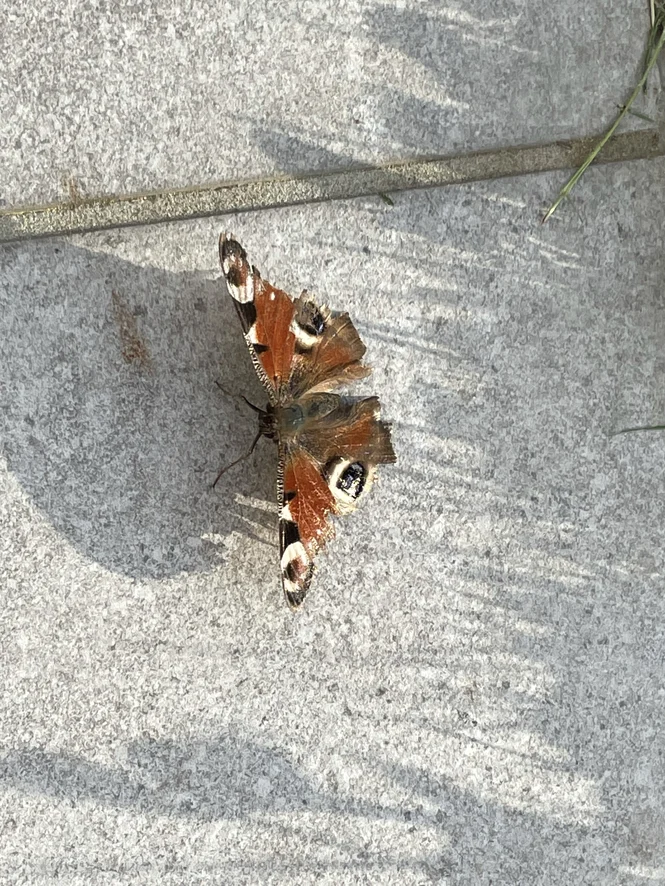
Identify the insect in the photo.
Aglais io
